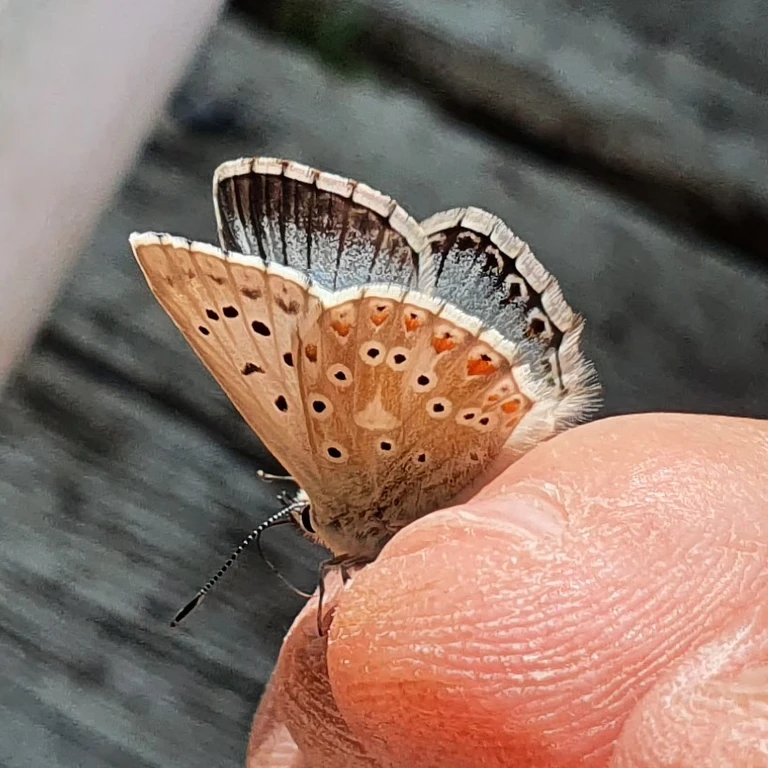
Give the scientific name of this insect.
Lysandra coridon
